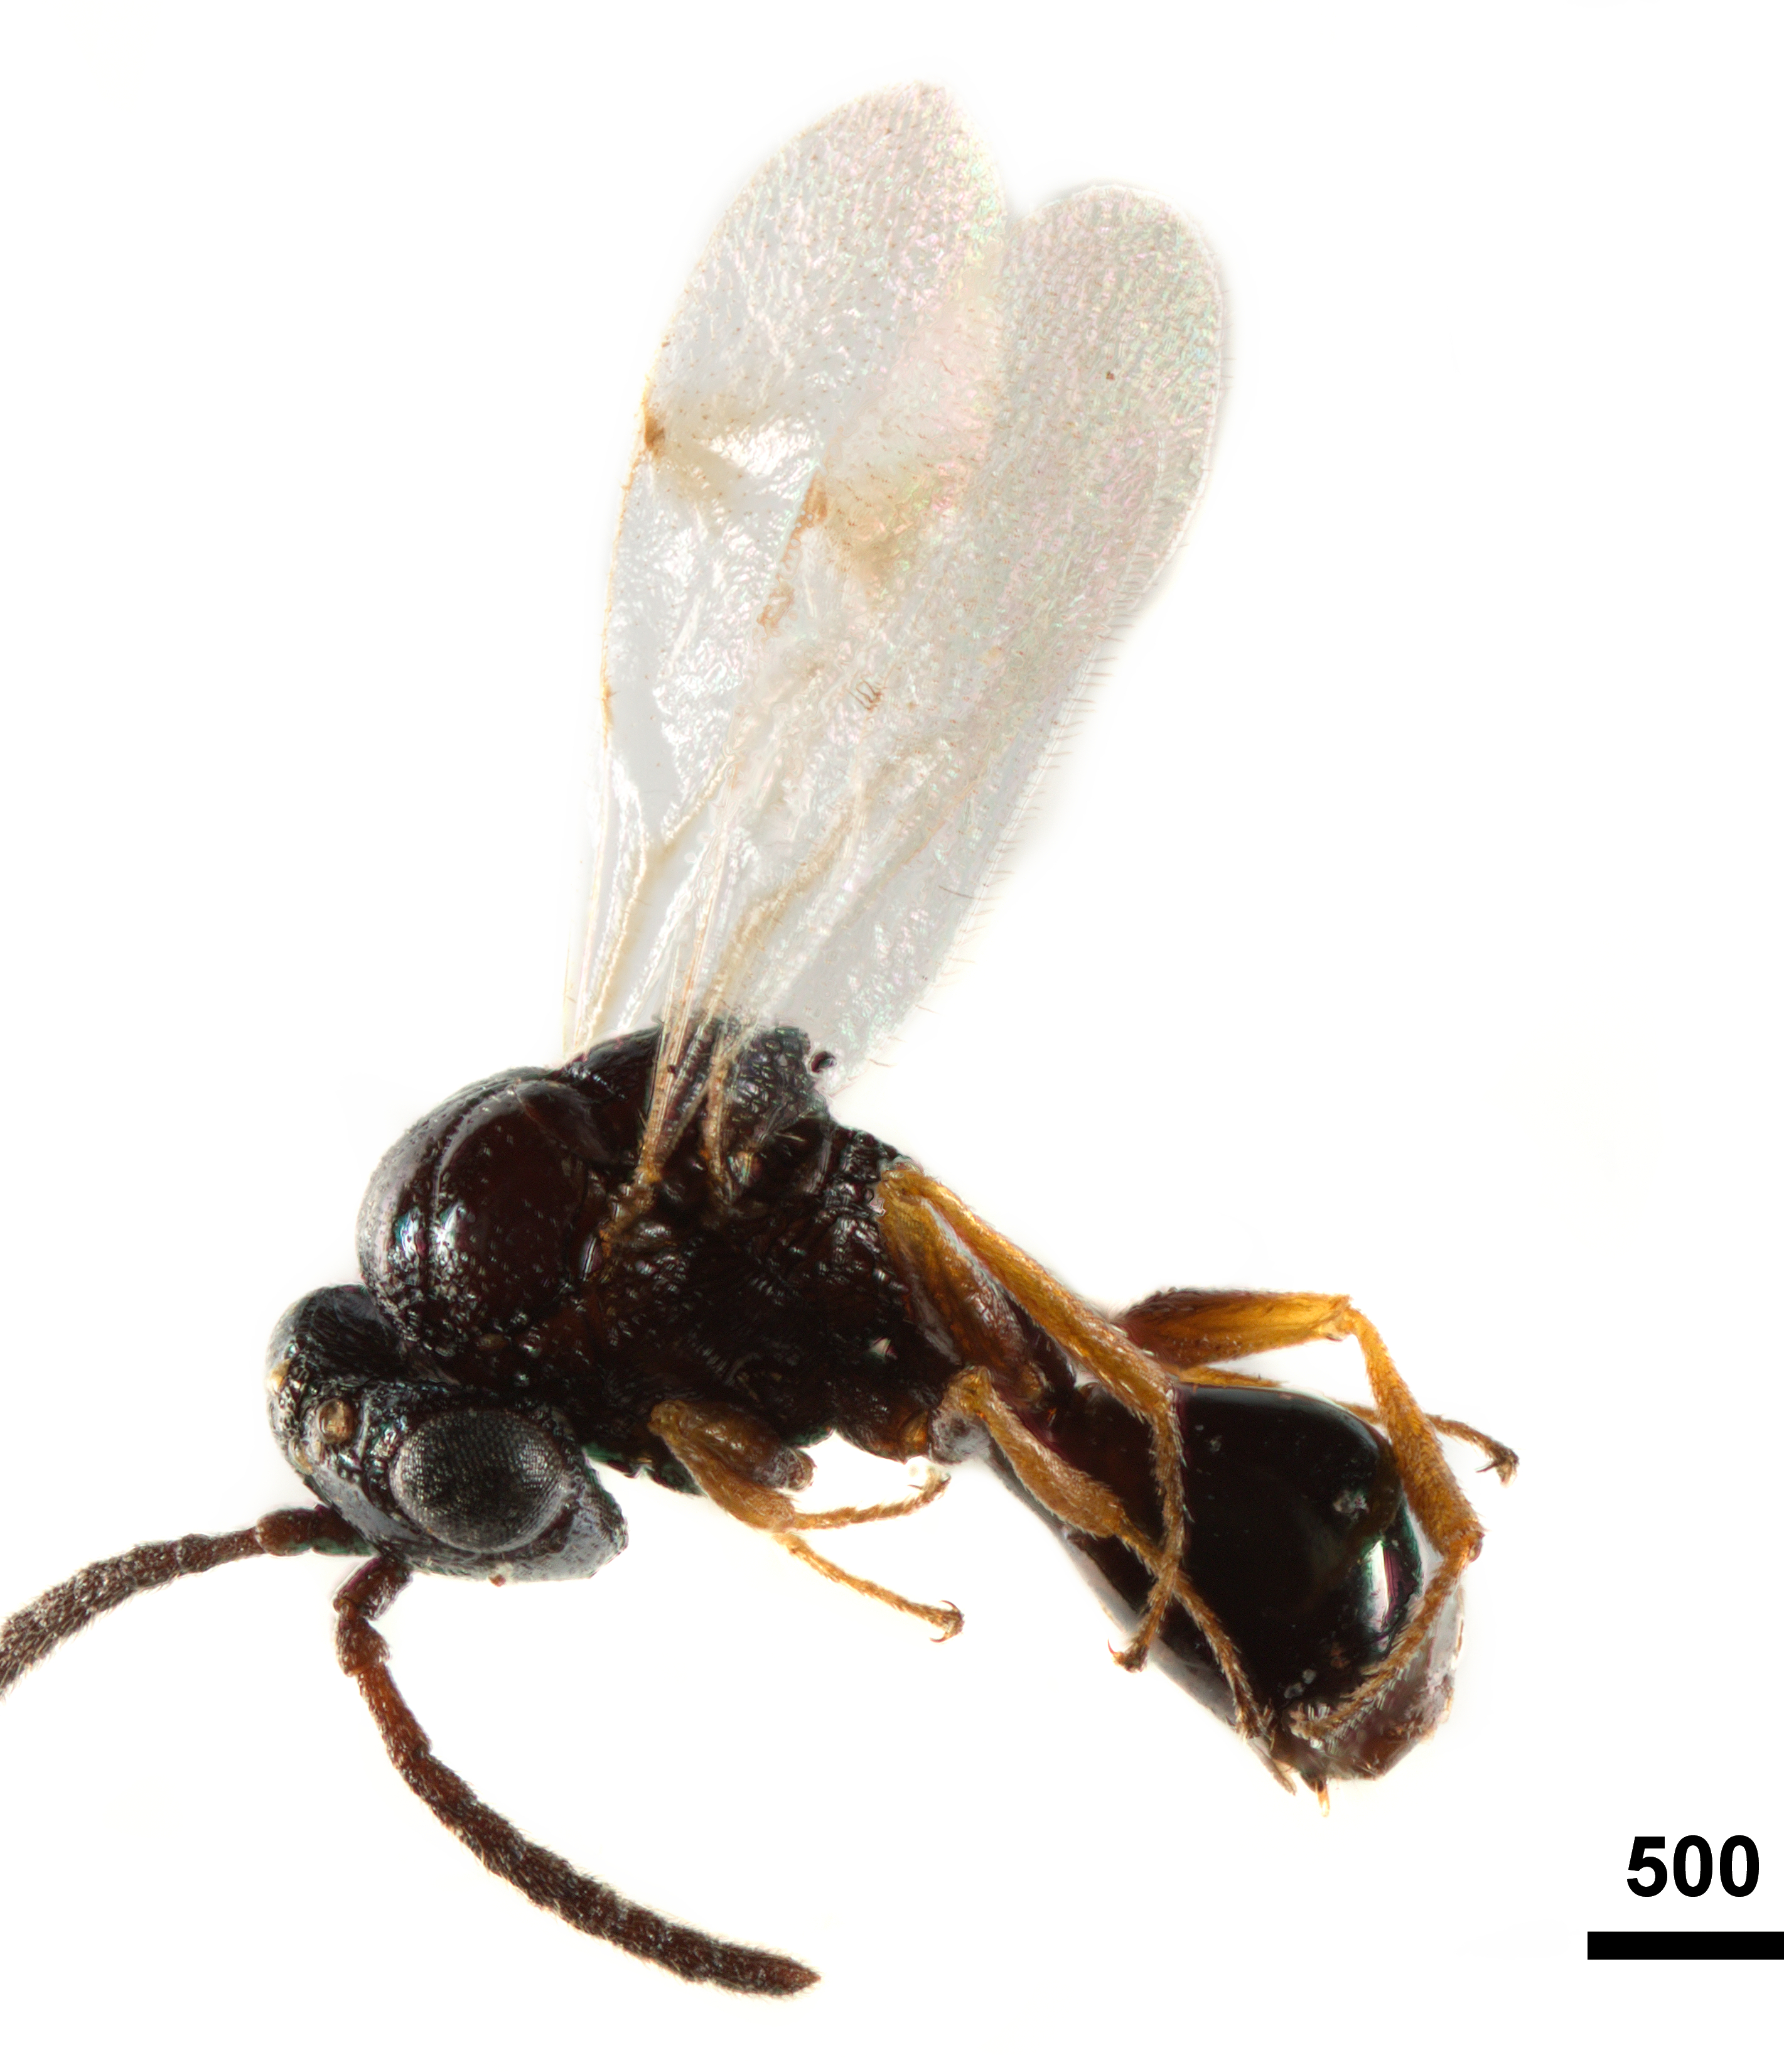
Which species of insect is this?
Pseudometagea schwarzii
